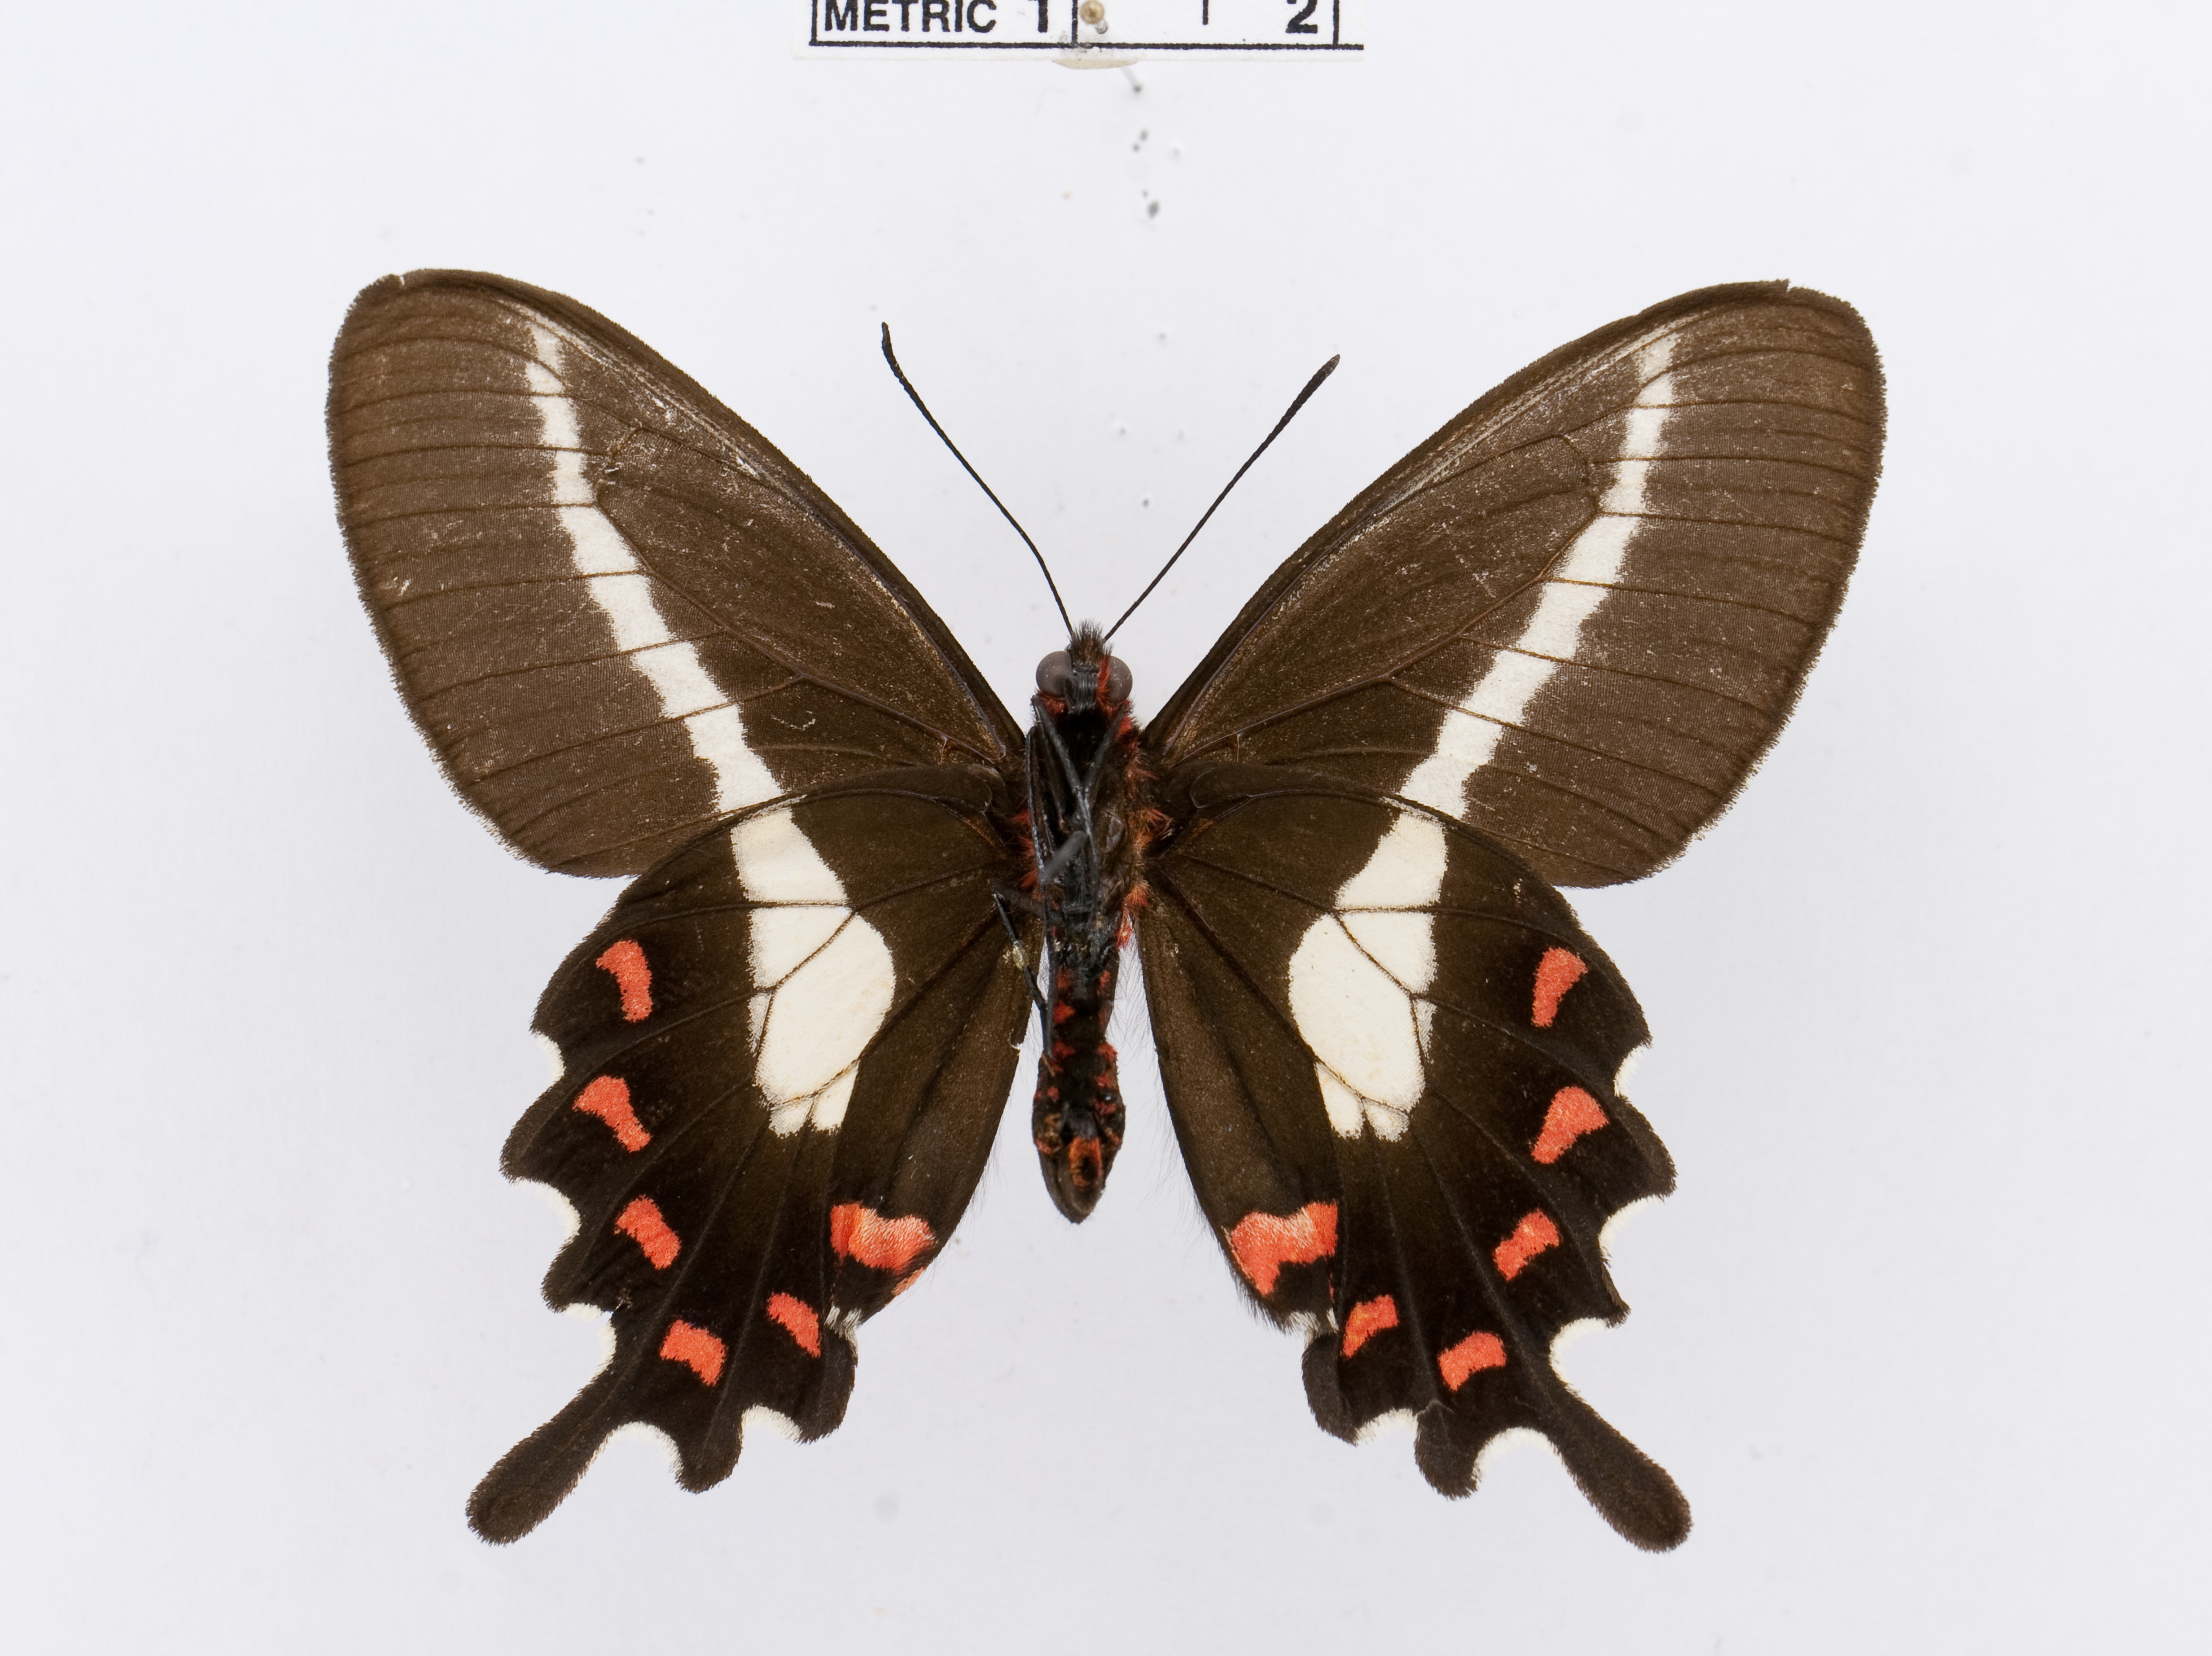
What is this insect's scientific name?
Parides proneus
